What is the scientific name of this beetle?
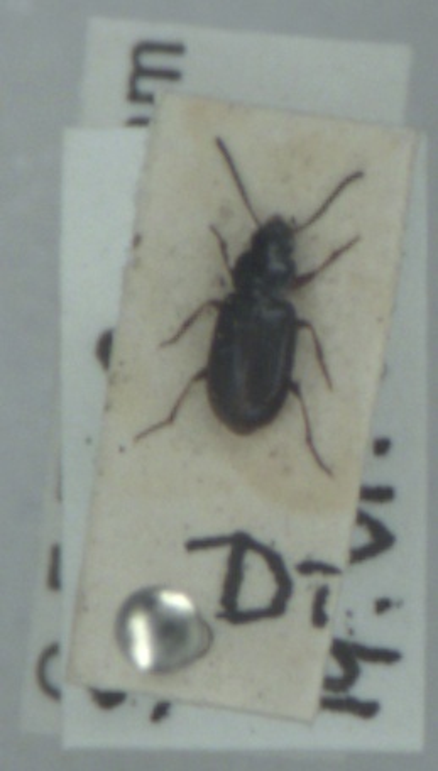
Acupalpus brunnipes
